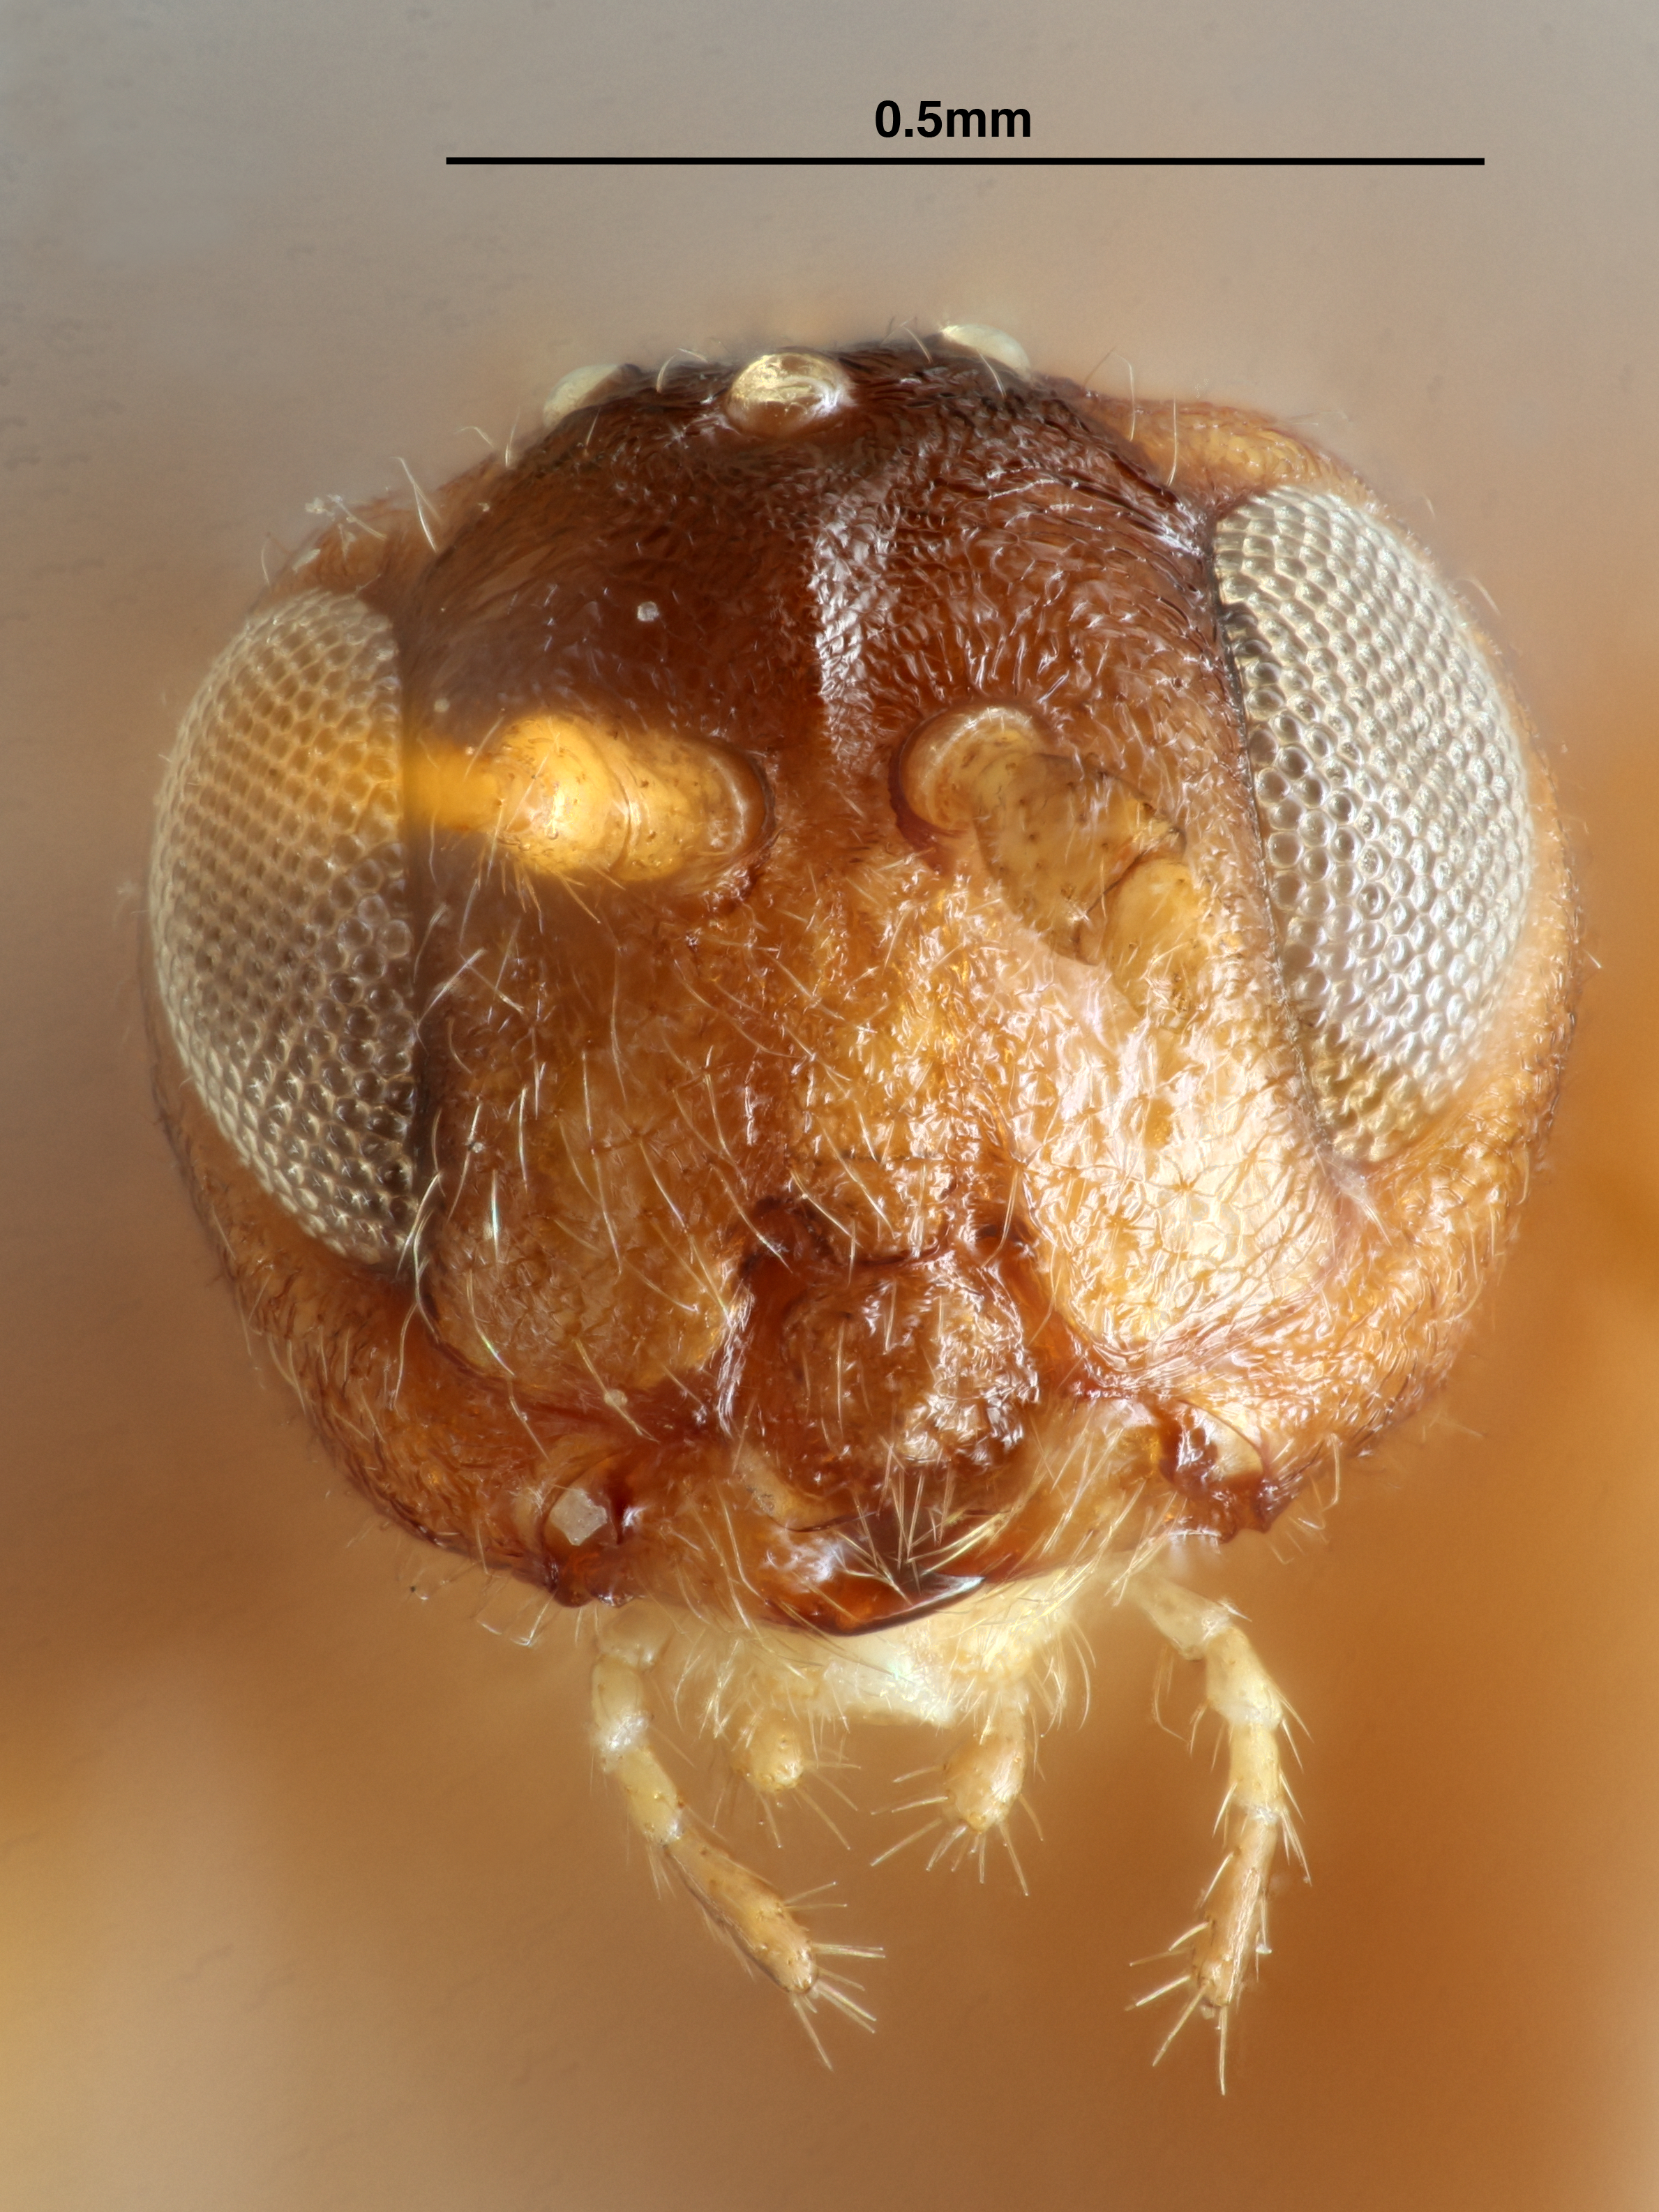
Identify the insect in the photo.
Zopheroteras cuneatum
